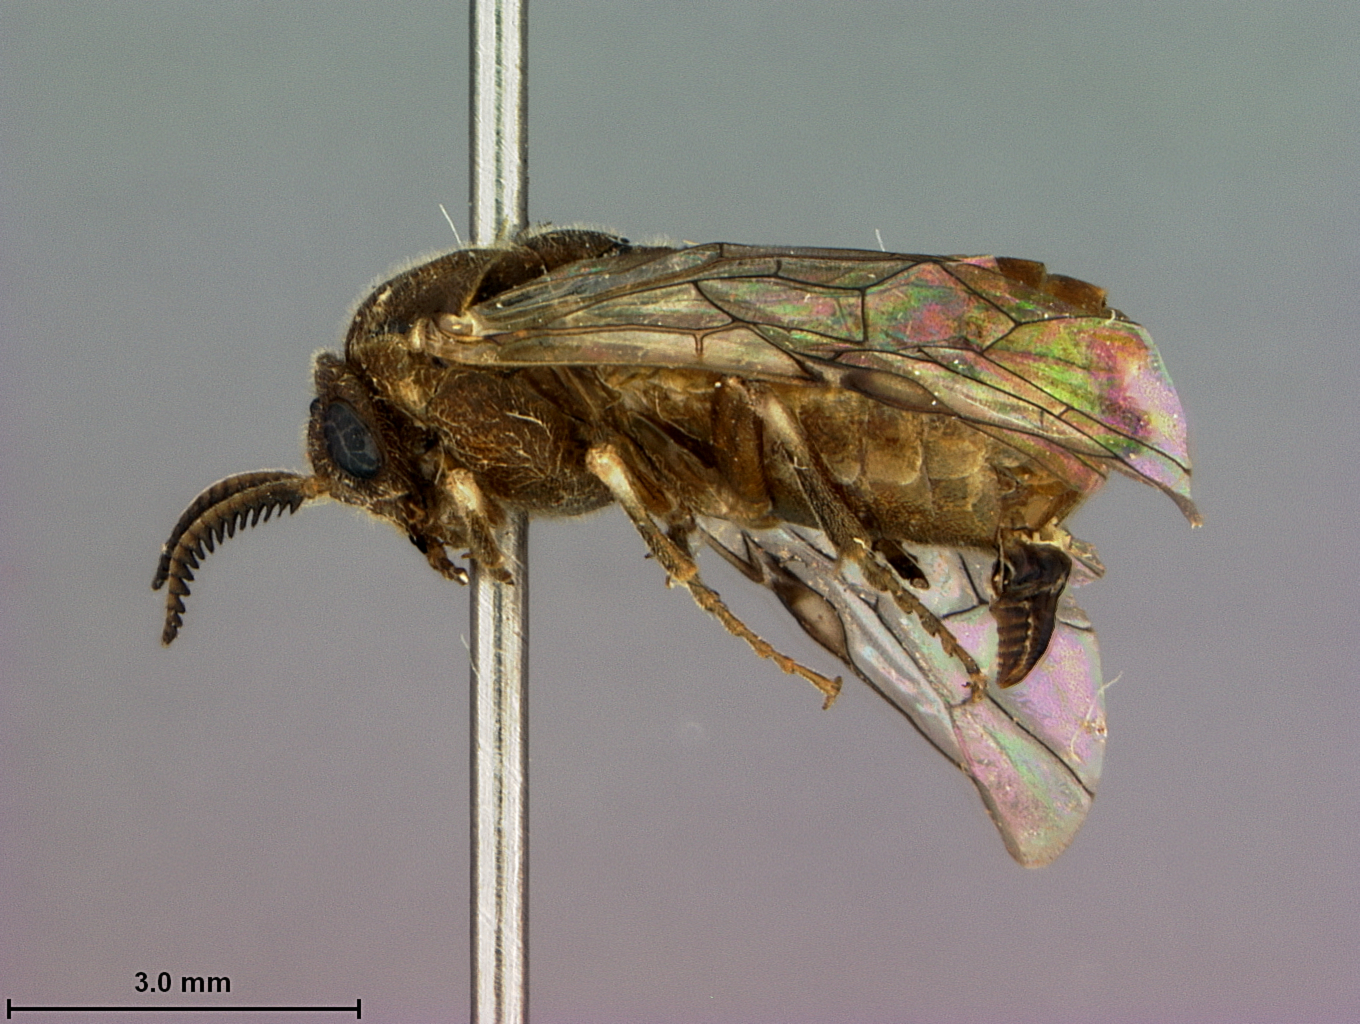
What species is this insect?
Gilpinia paitooni
